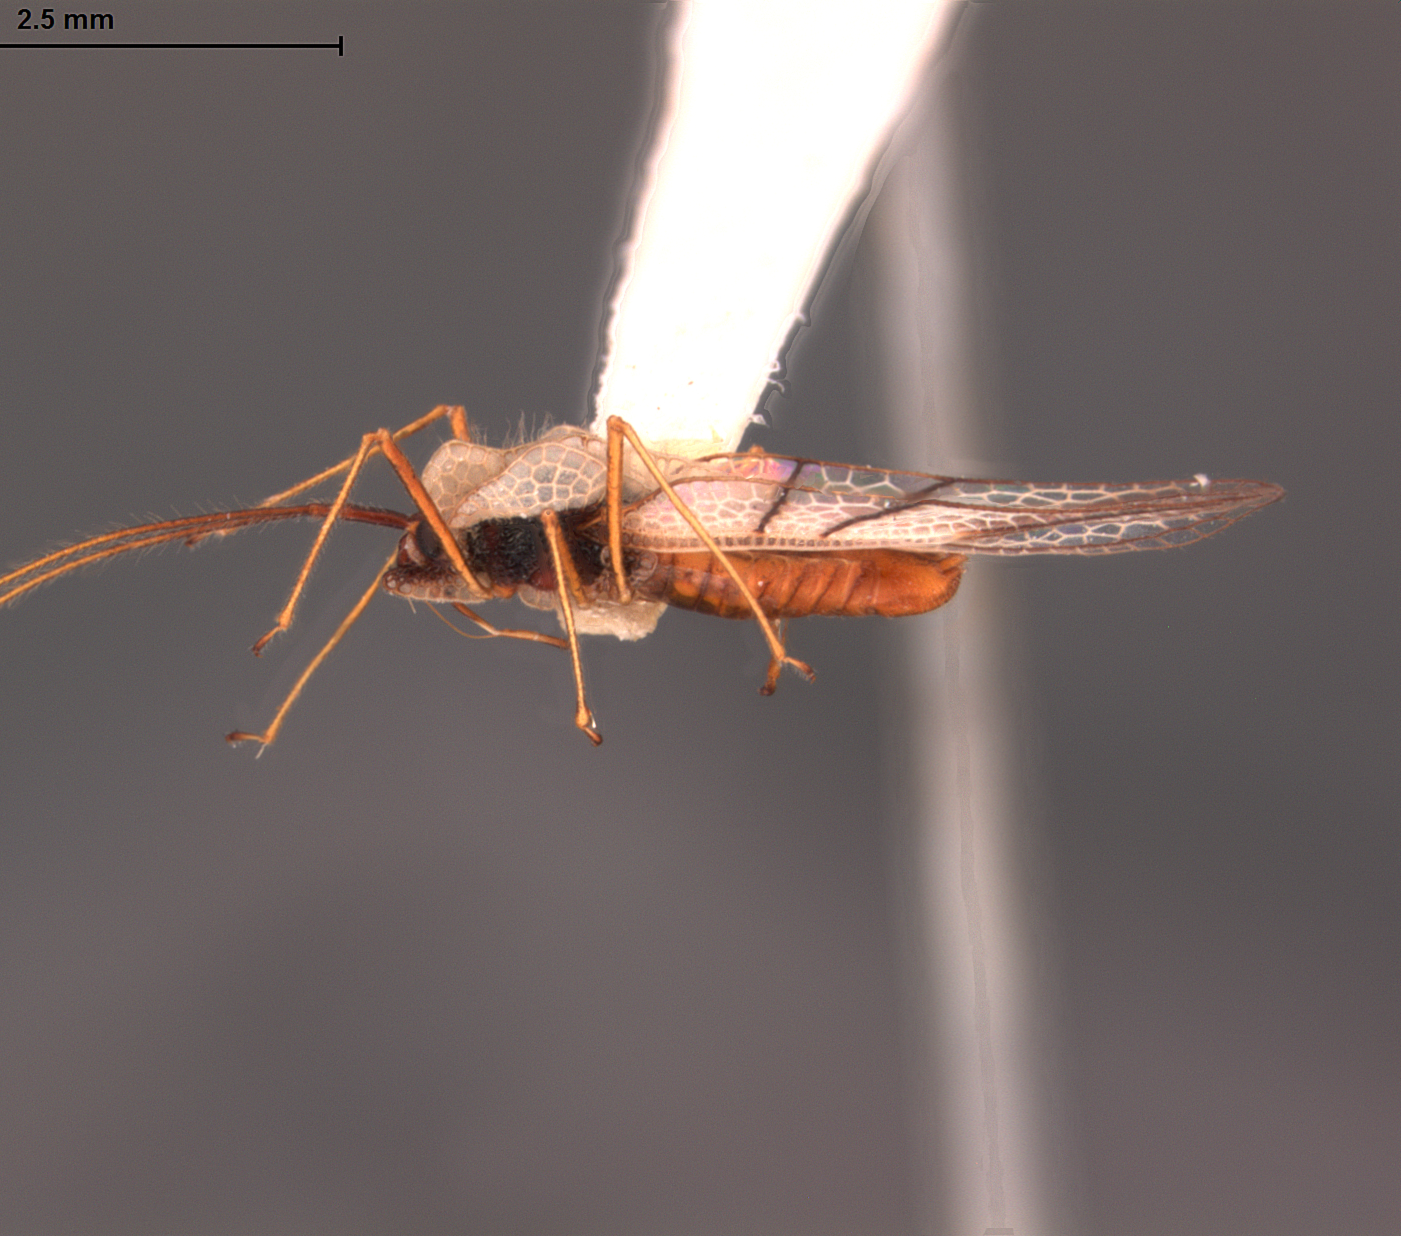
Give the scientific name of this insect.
Gargaphia manni
